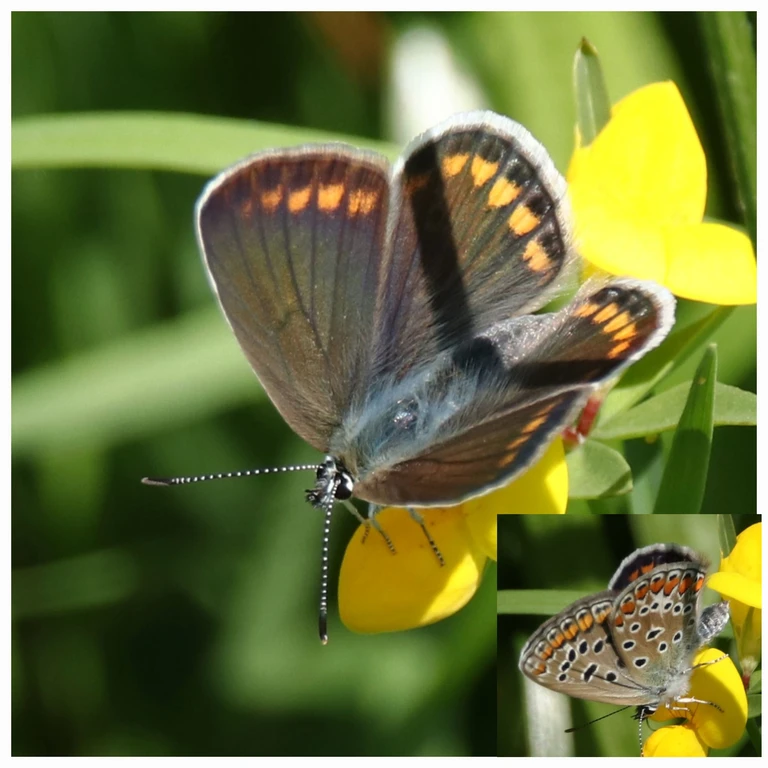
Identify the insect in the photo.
Polyommatus icarus
